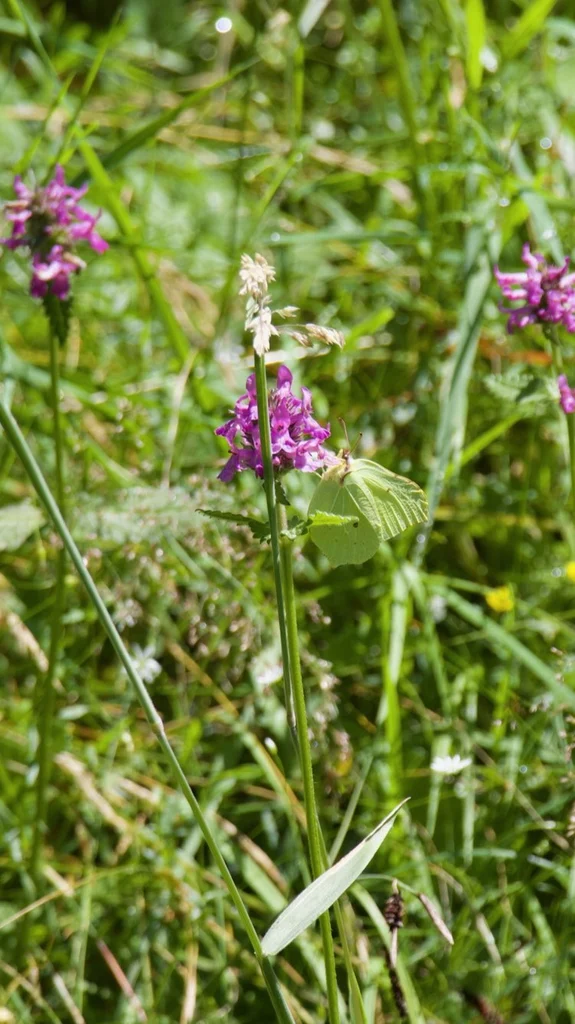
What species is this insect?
Gonepteryx rhamni
